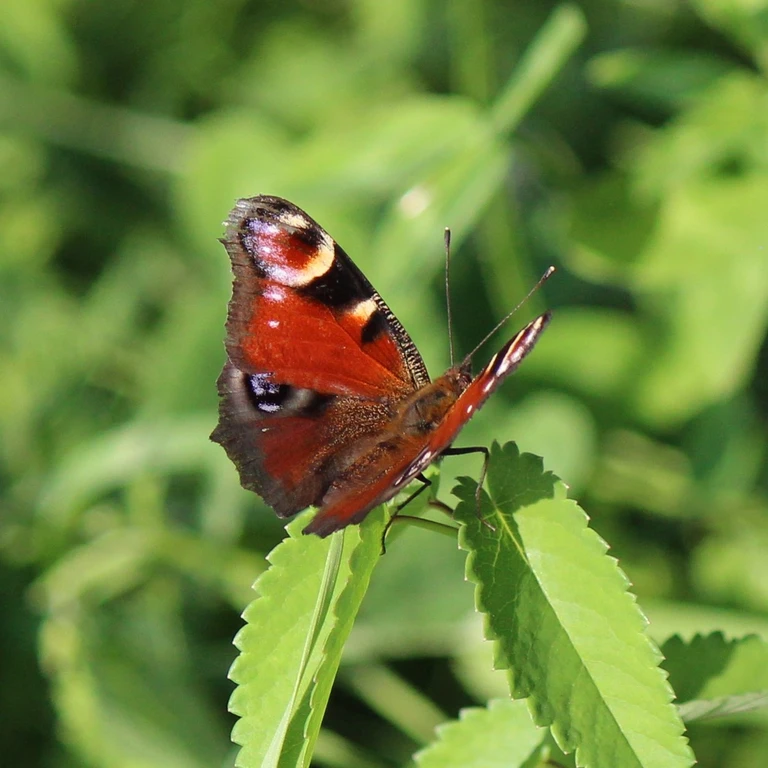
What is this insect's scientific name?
Aglais io
